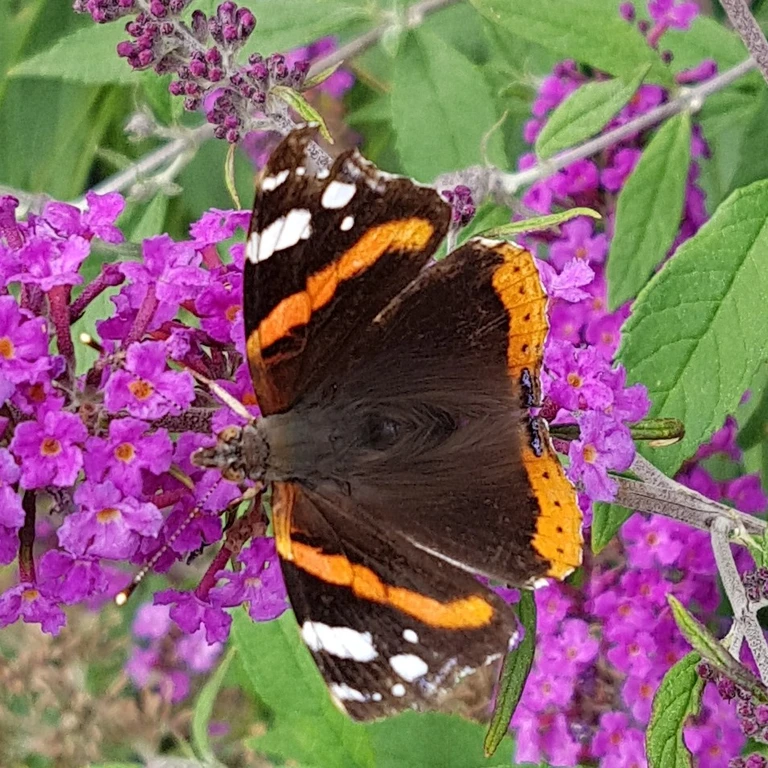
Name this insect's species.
Vanessa atalanta
